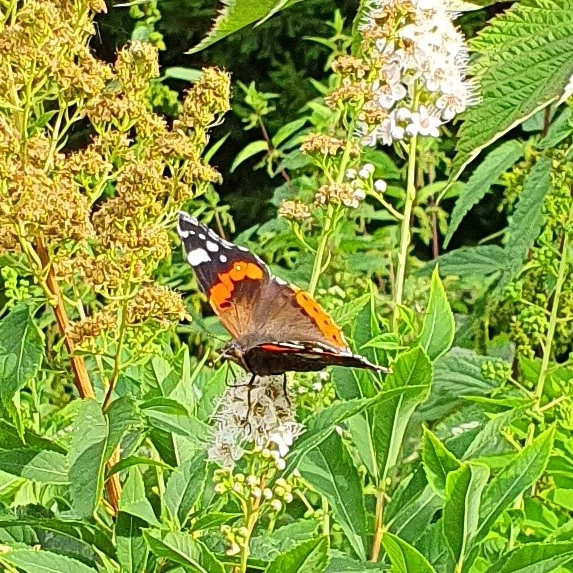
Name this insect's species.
Vanessa atalanta
